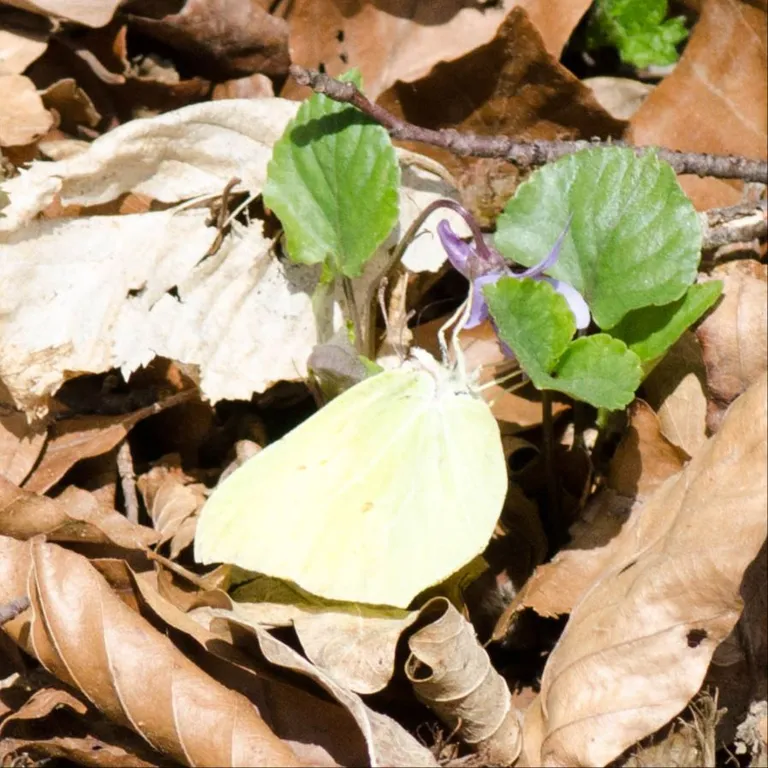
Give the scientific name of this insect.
Gonepteryx rhamni
